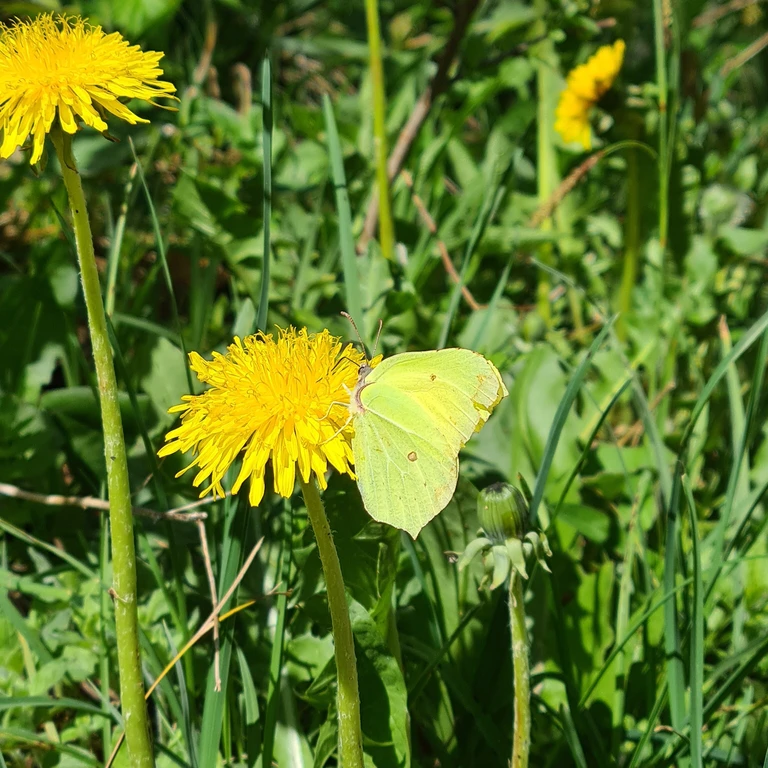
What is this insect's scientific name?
Gonepteryx rhamni
